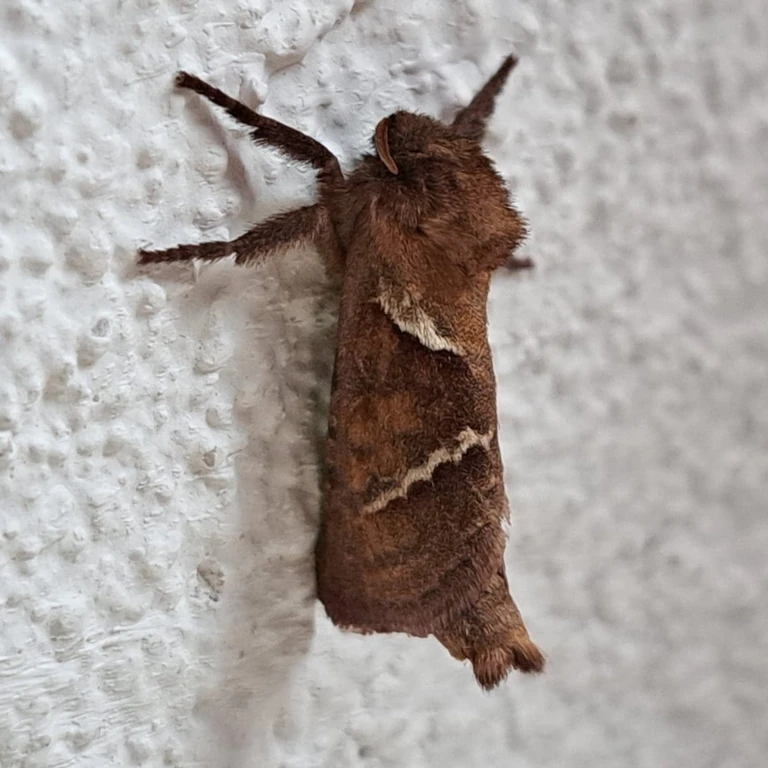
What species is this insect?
Triodia sylvina
